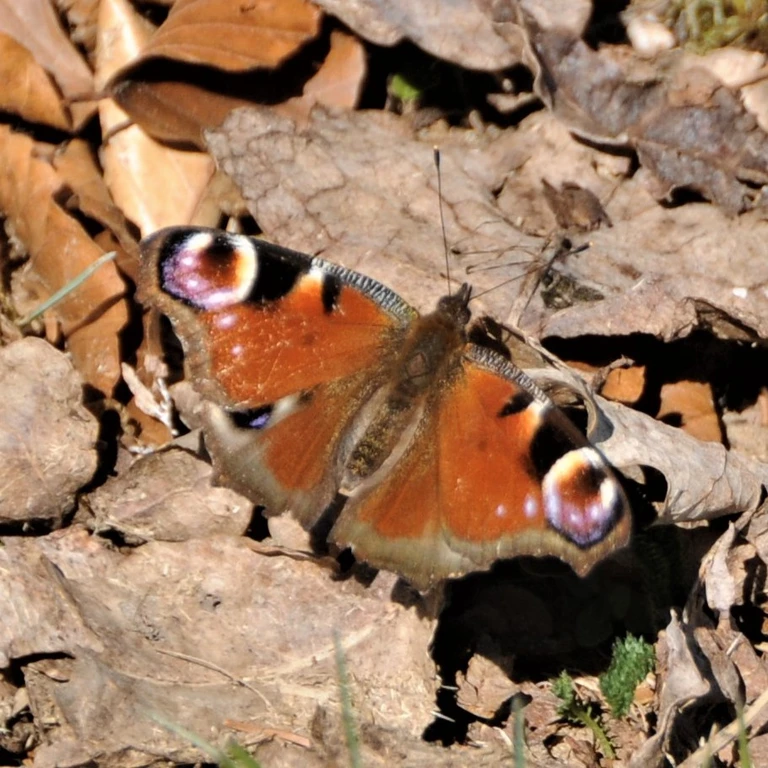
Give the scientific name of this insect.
Aglais io
